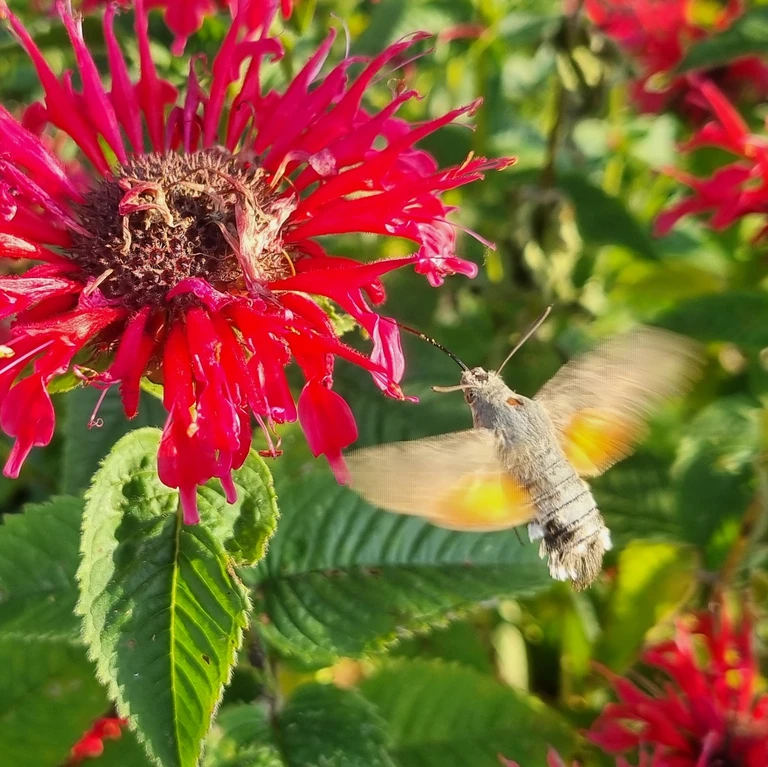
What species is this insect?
Macroglossum stellatarum
